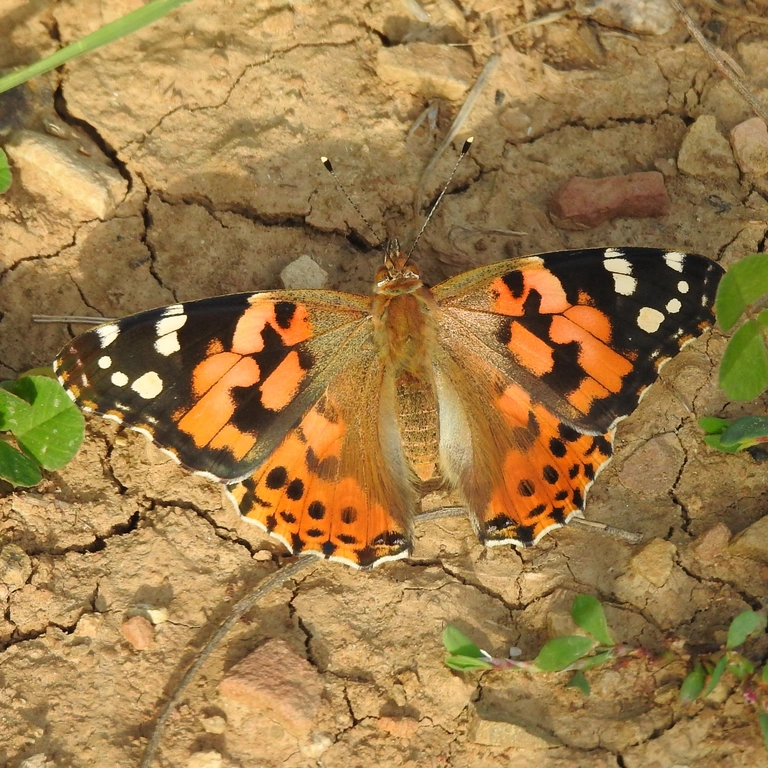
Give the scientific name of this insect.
Vanessa cardui
